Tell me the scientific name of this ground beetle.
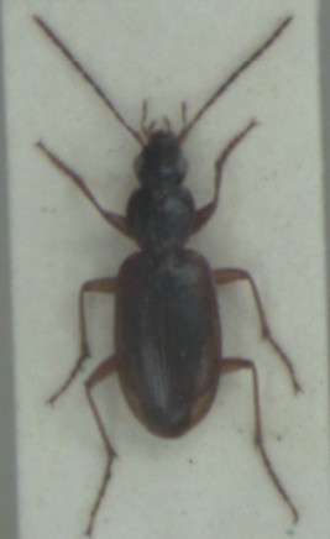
Agonum thoreyi
